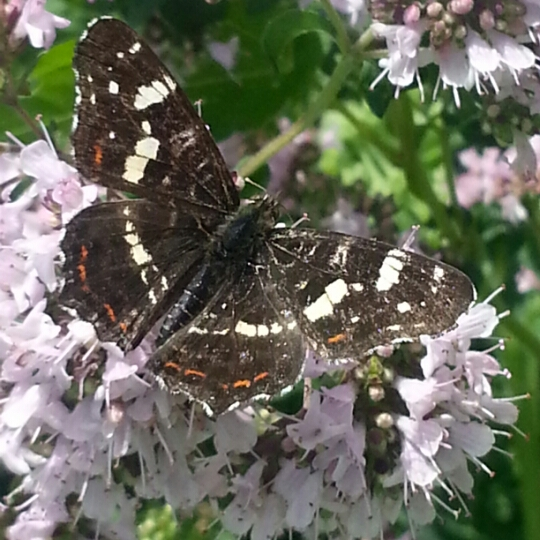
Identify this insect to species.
Araschnia levana
